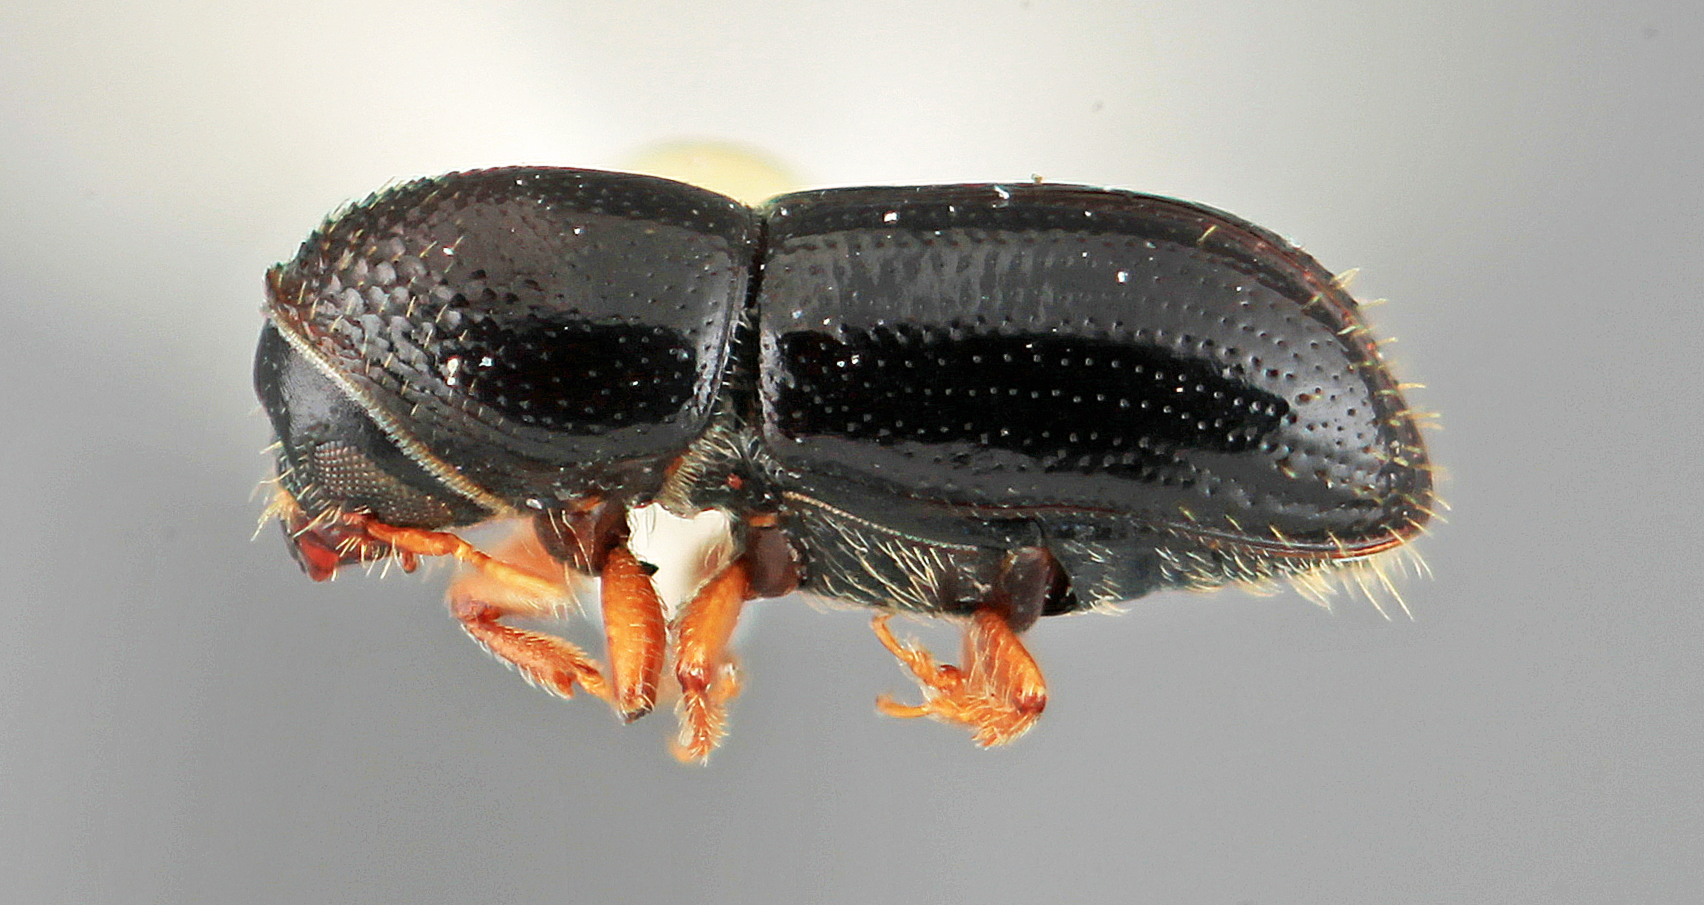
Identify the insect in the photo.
Pityophthorus mendosus
